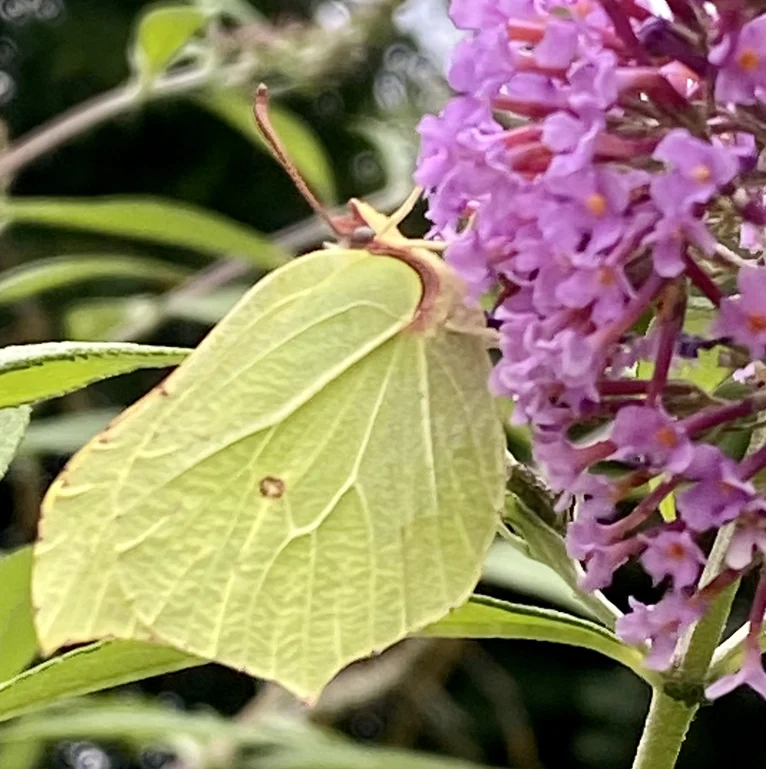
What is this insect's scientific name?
Gonepteryx rhamni
